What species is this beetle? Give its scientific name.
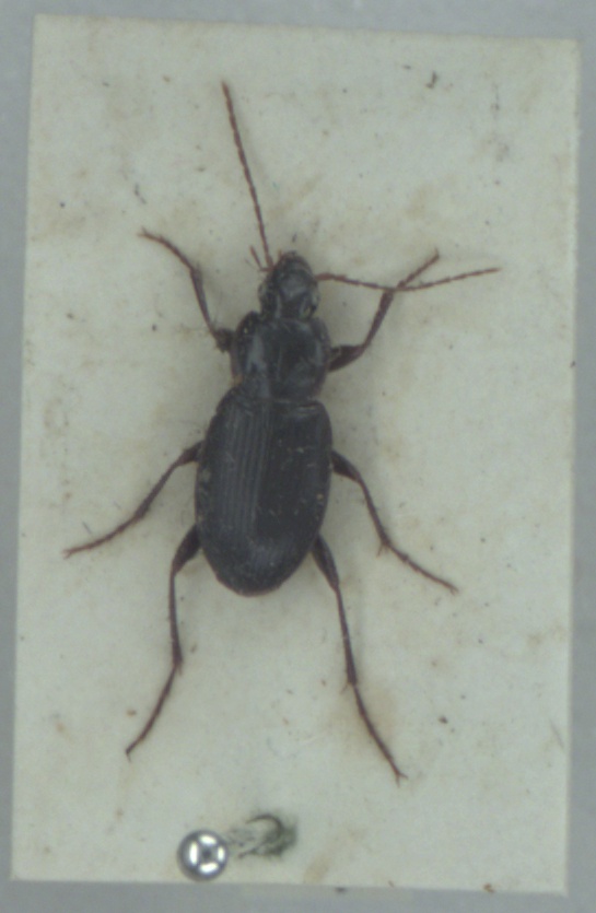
Calathus rotundicollis
